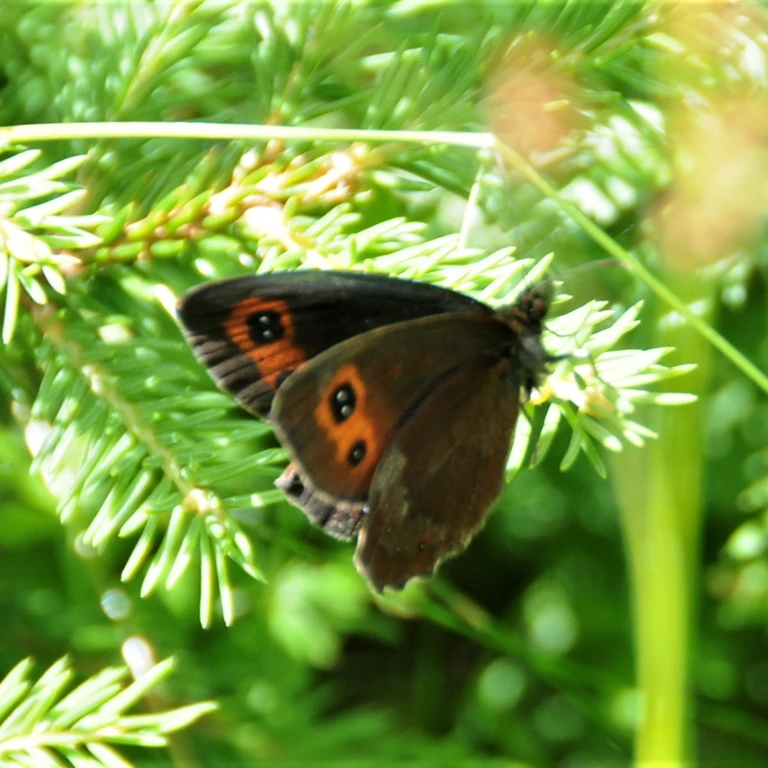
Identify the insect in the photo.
Erebia aethiops
